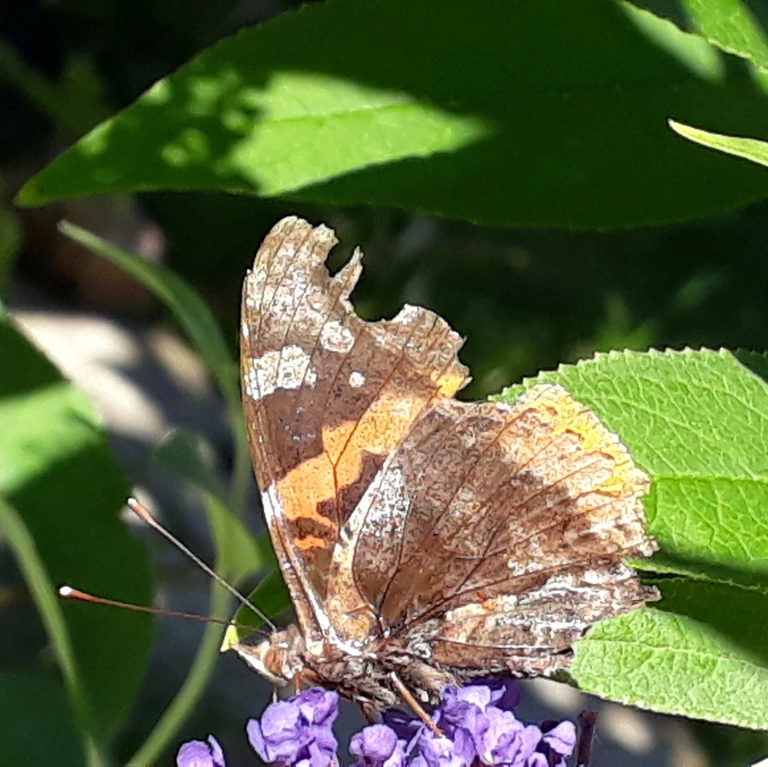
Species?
Vanessa atalanta
